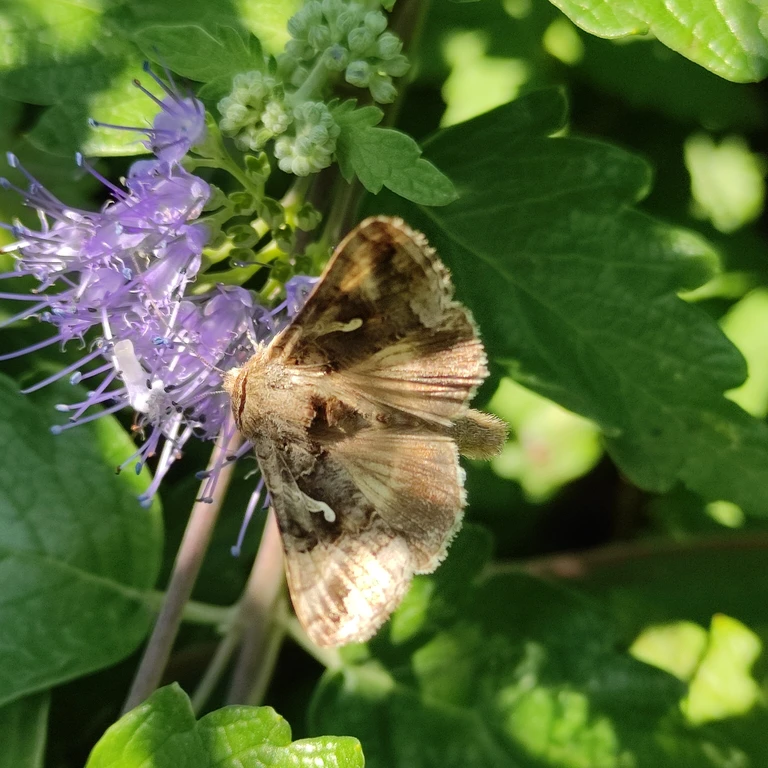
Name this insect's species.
Autographa gamma
